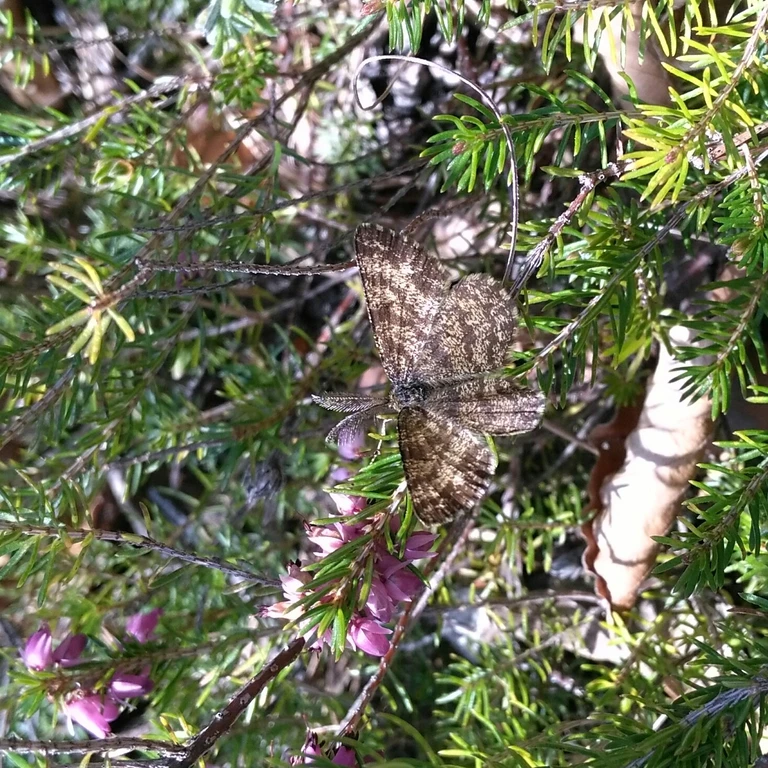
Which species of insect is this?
Ematurga atomaria
